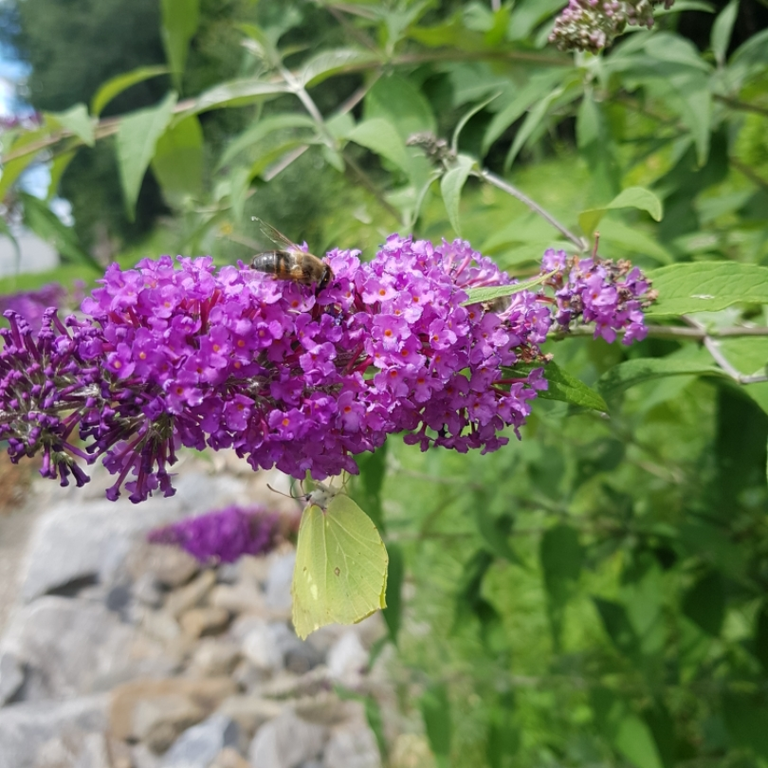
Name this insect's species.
Gonepteryx rhamni
